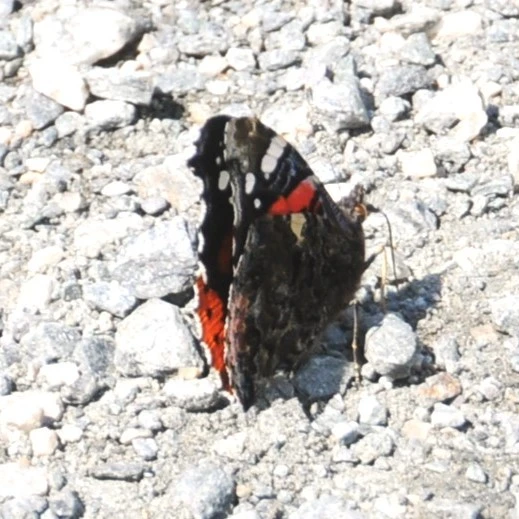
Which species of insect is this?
Vanessa atalanta
